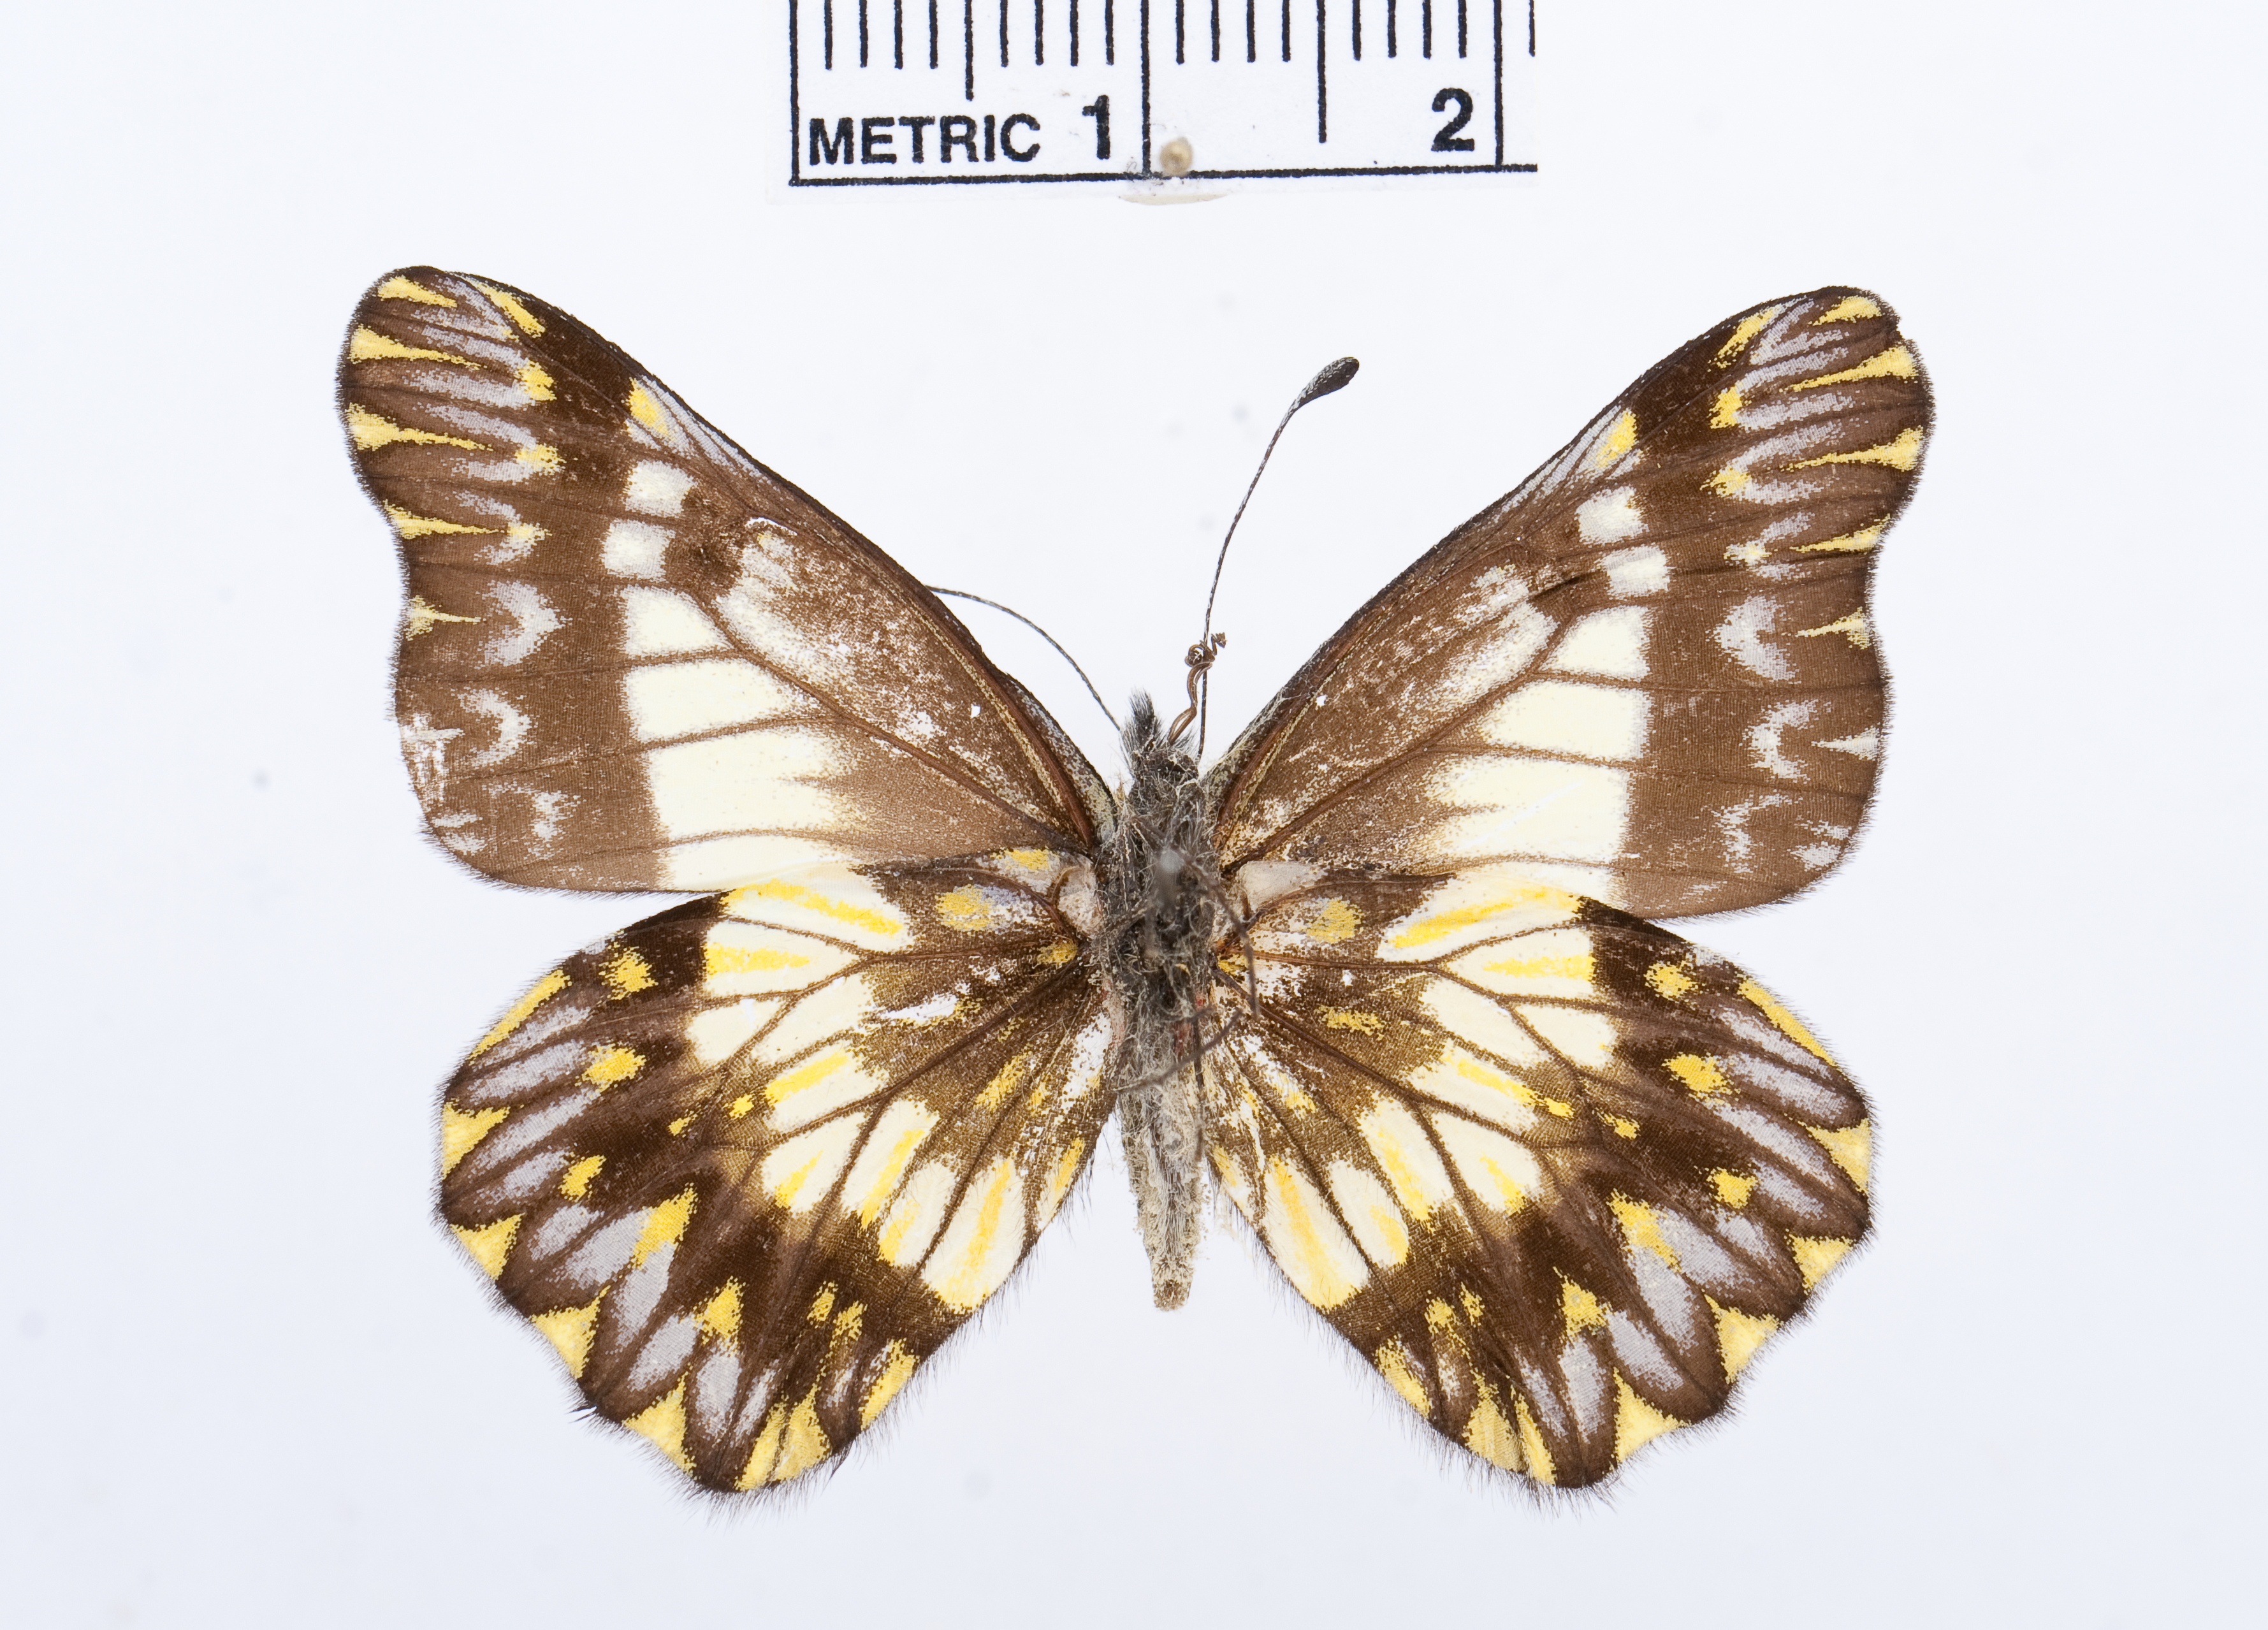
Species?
Catasticta susiana
